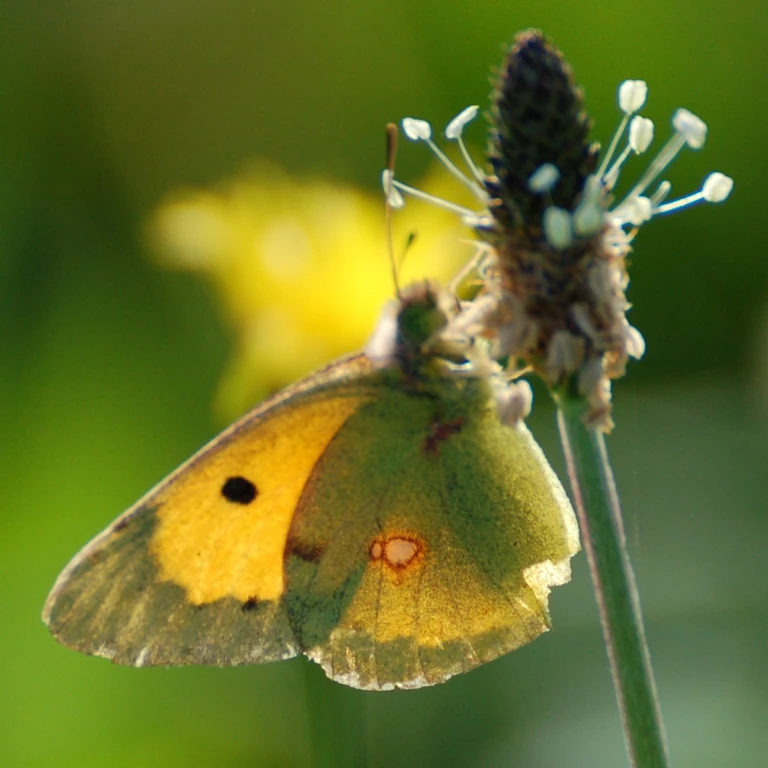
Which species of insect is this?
Colias croceus
